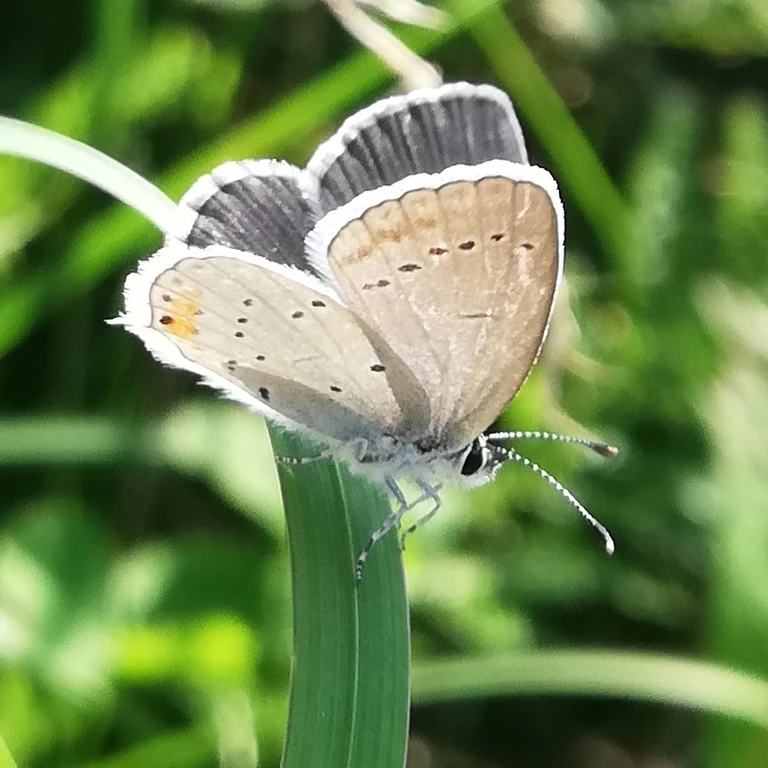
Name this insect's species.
Cupido argiades (also Elkalyce argiades)
